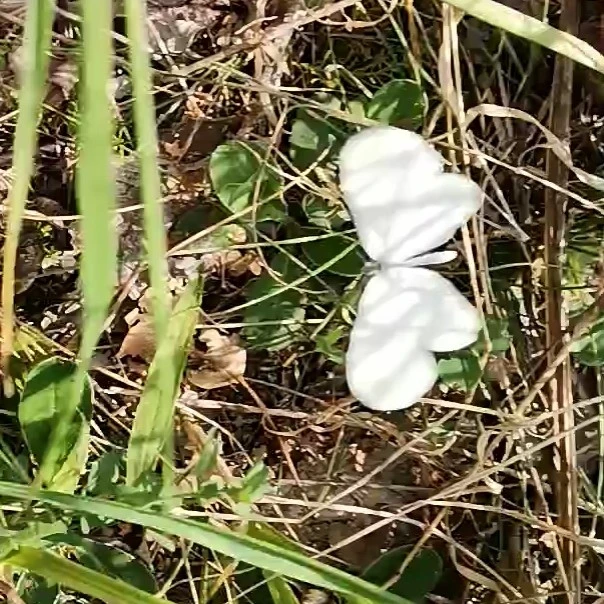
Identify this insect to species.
Leptidea sinapis/juvernica
